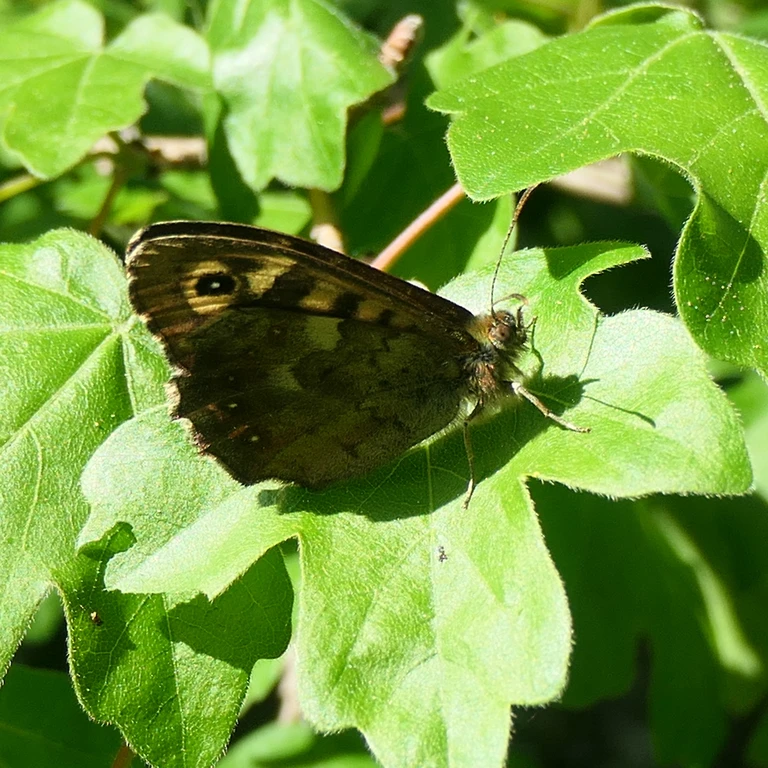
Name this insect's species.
Pararge aegeria
